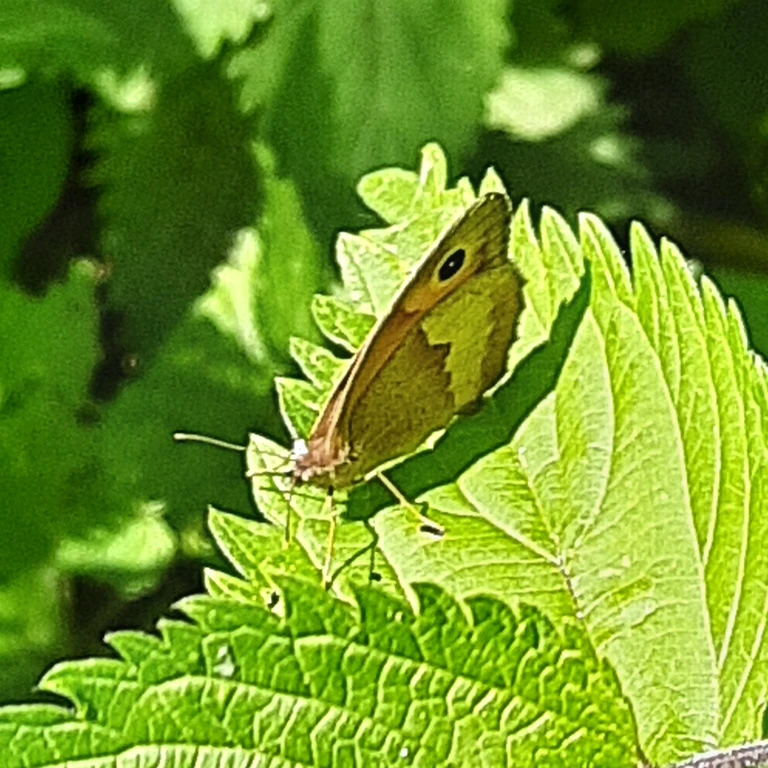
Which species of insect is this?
Maniola jurtina
